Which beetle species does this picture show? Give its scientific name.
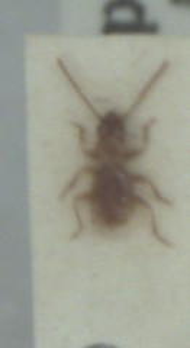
Aepopsis robinii
